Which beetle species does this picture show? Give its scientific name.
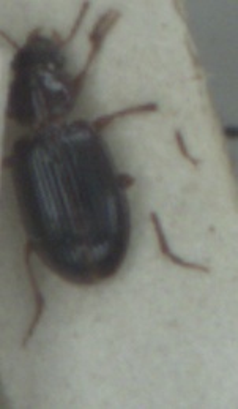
Bradycellus harpalinus
